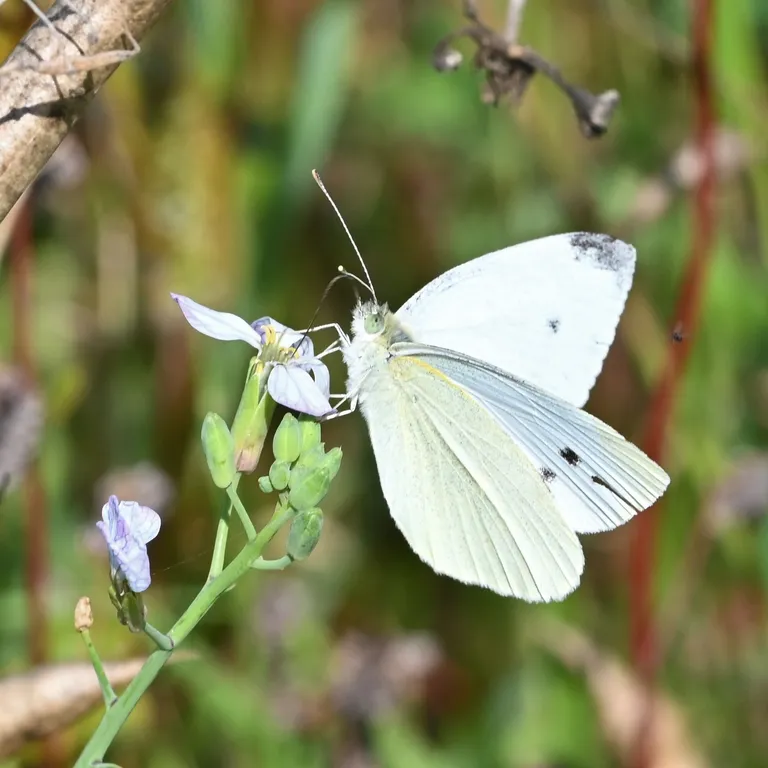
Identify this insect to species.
Pieris rapae
